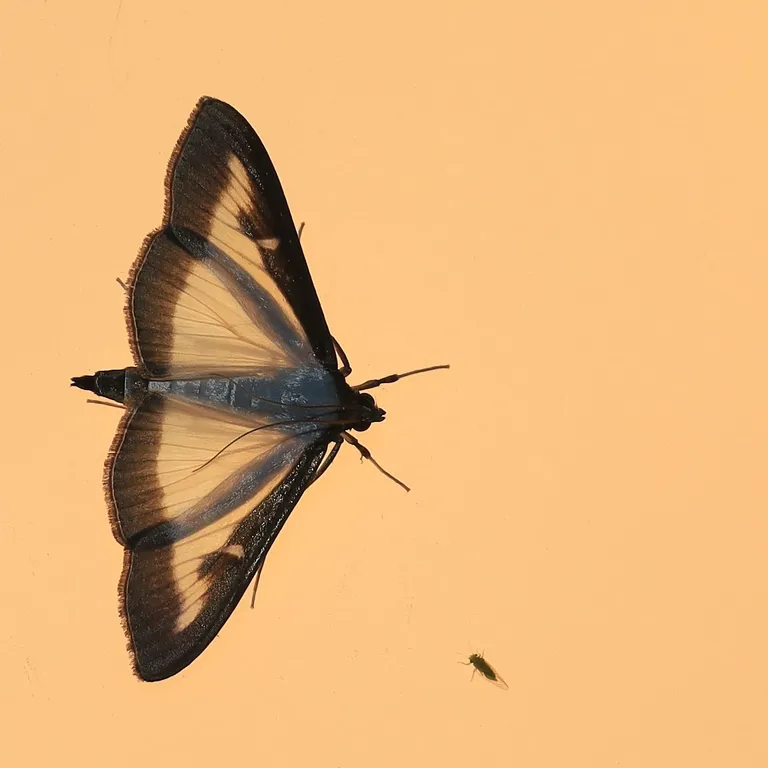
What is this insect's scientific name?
Cydalima perspectalis
